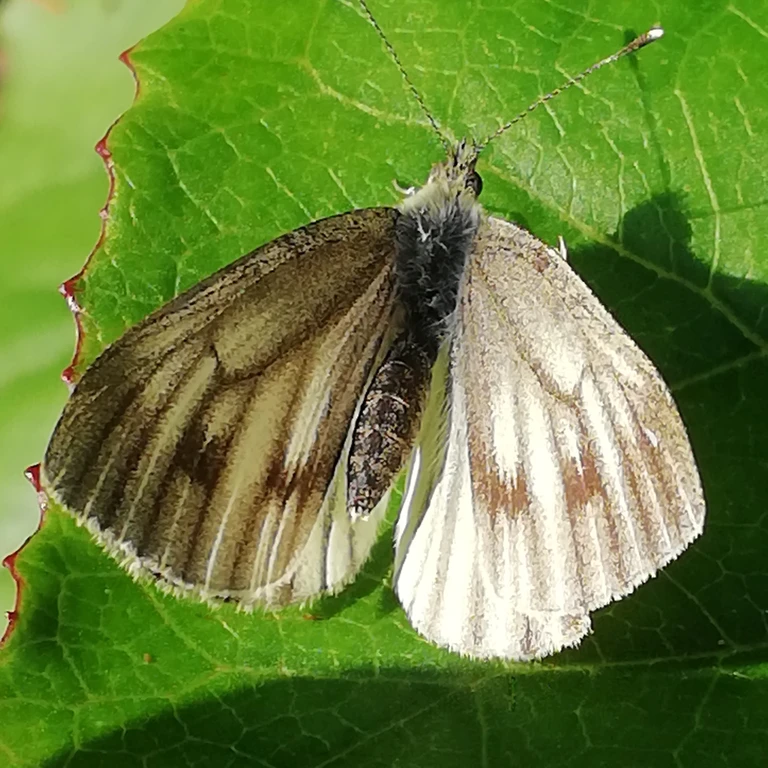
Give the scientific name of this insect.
Pieris bryoniae
